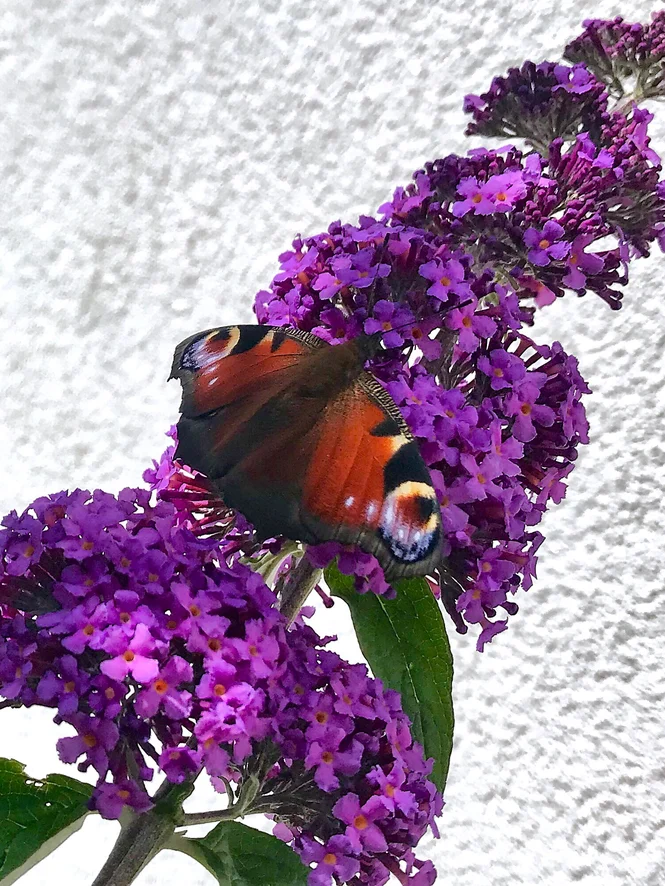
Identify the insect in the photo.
Aglais io
